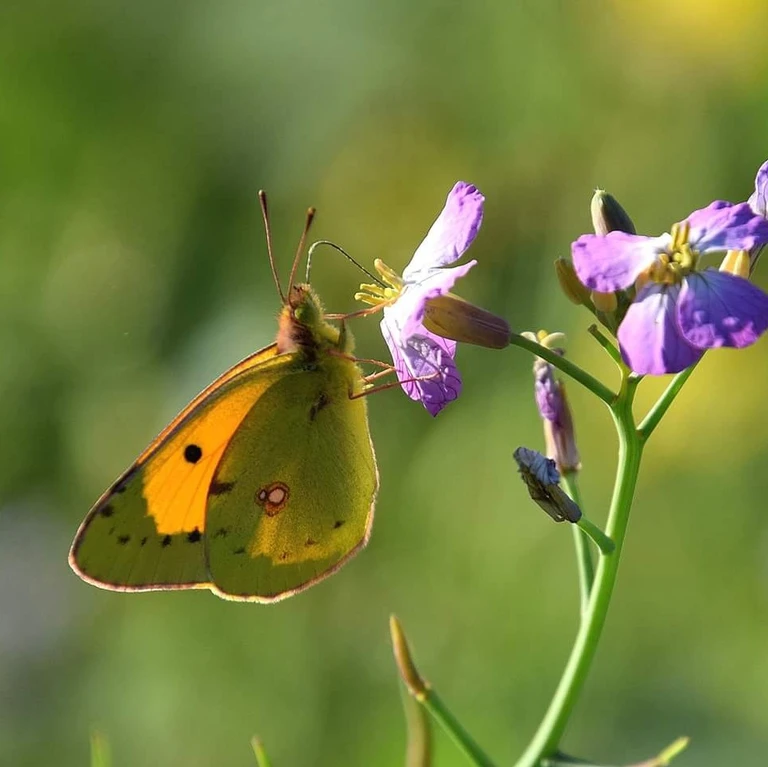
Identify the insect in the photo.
Colias croceus
